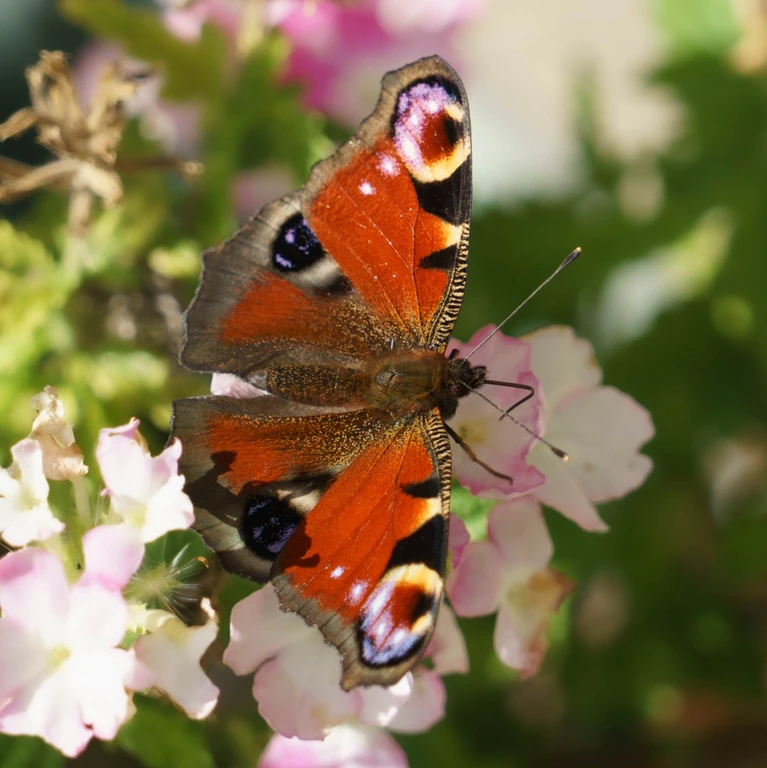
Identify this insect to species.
Aglais io
